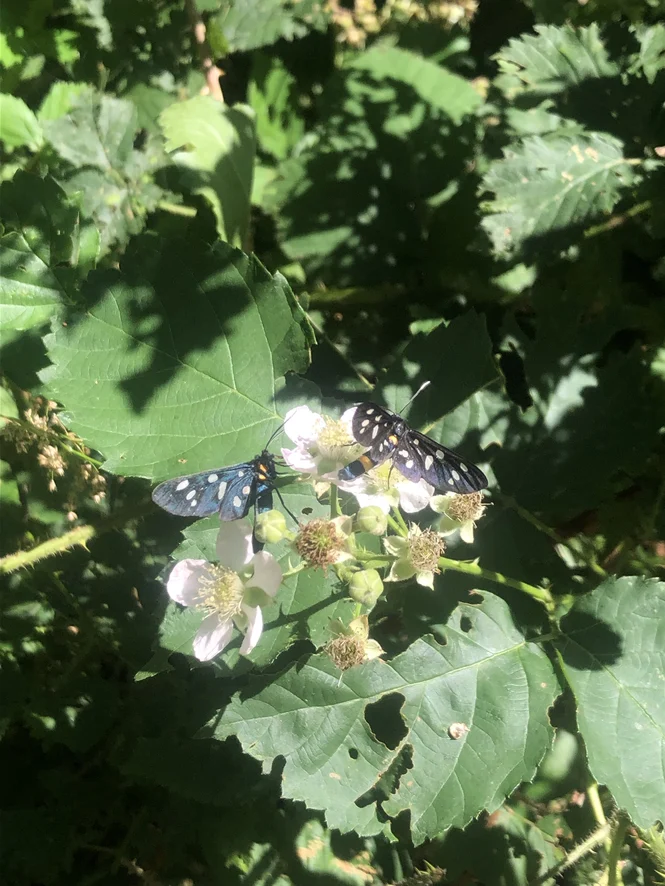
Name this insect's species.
Amata phegea
